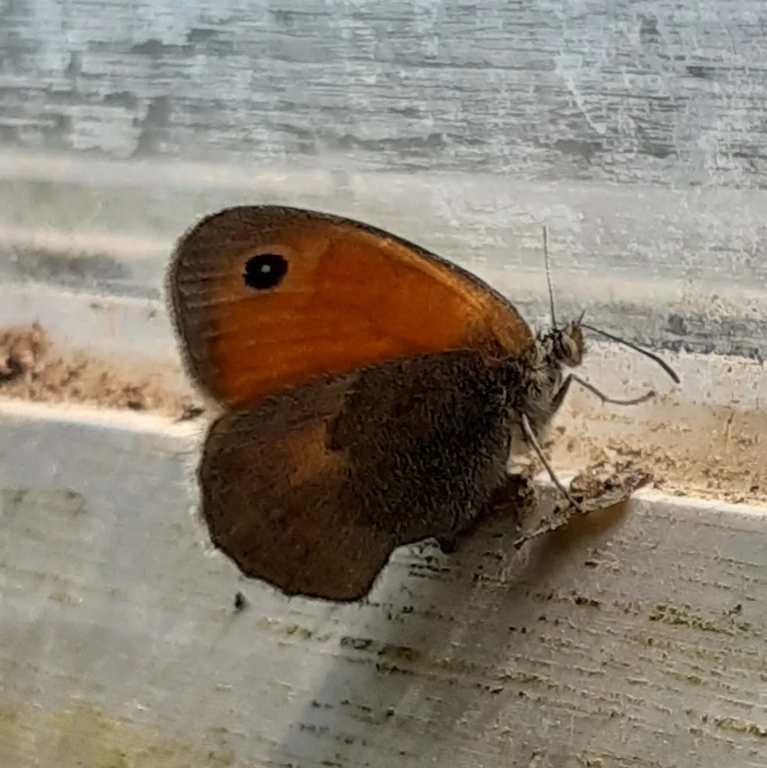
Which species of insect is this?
Coenonympha pamphilus
